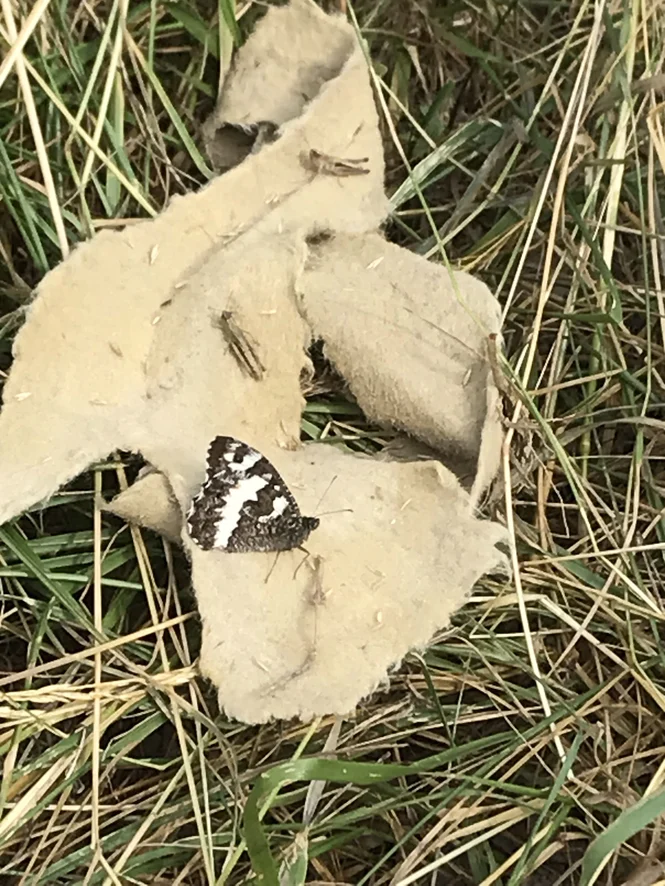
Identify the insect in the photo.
Brintesia circe
